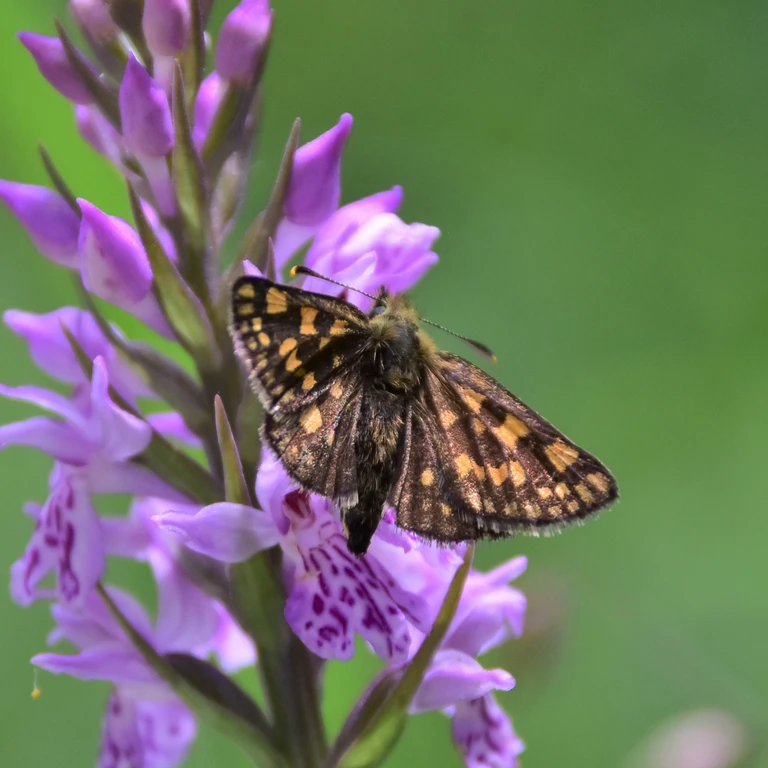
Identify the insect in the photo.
Carterocephalus palaemon
